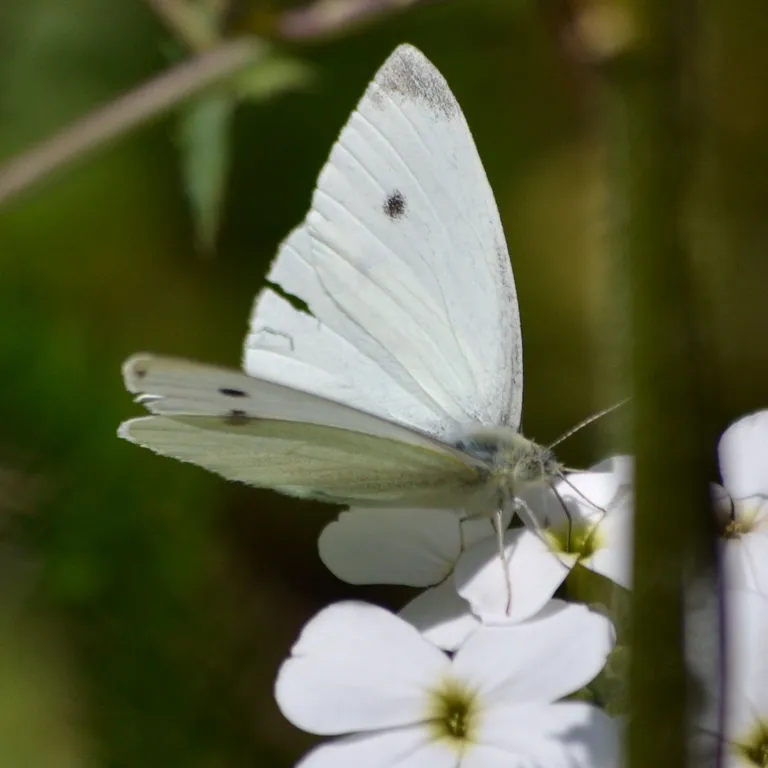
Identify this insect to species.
Pieris rapae
